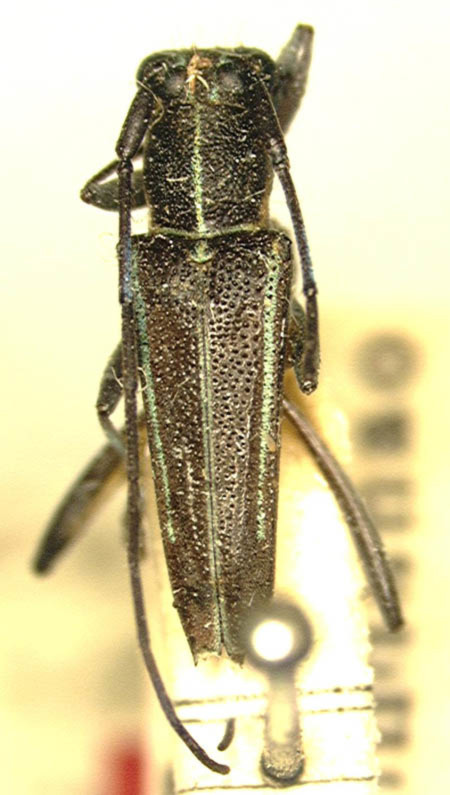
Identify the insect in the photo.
Glenea indistinctevittata
